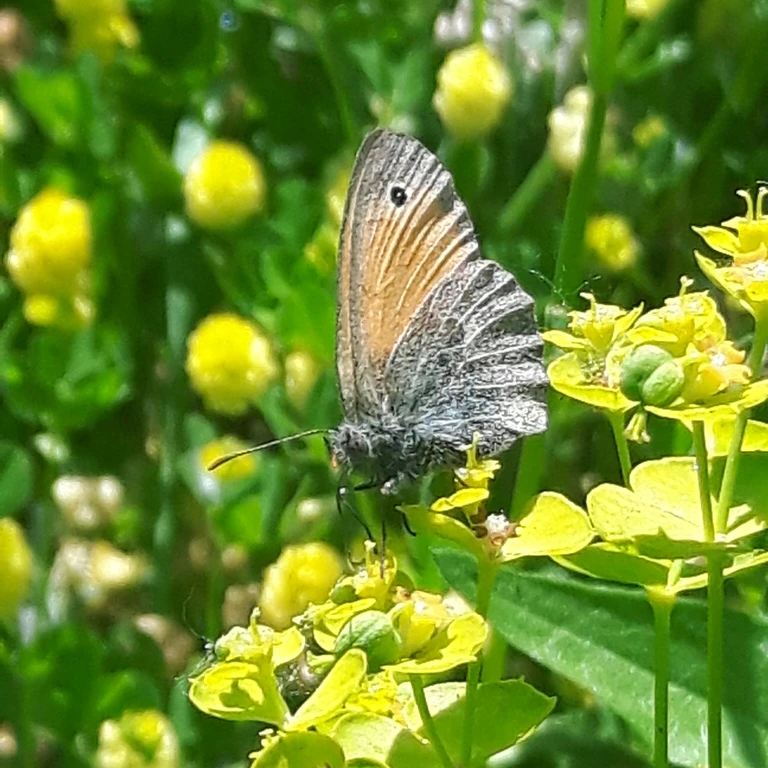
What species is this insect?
Coenonympha pamphilus
